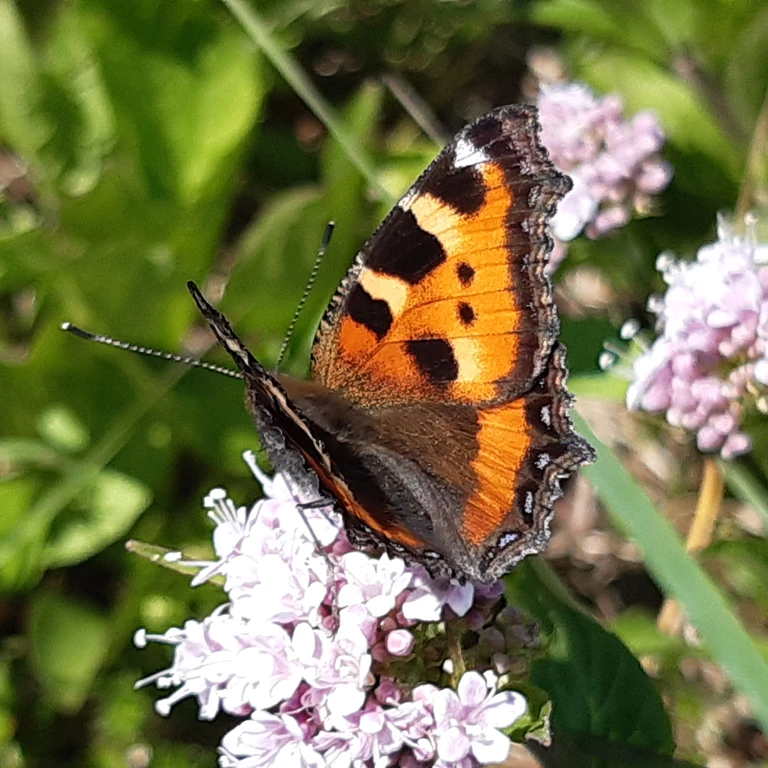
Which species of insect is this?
Aglais urticae
